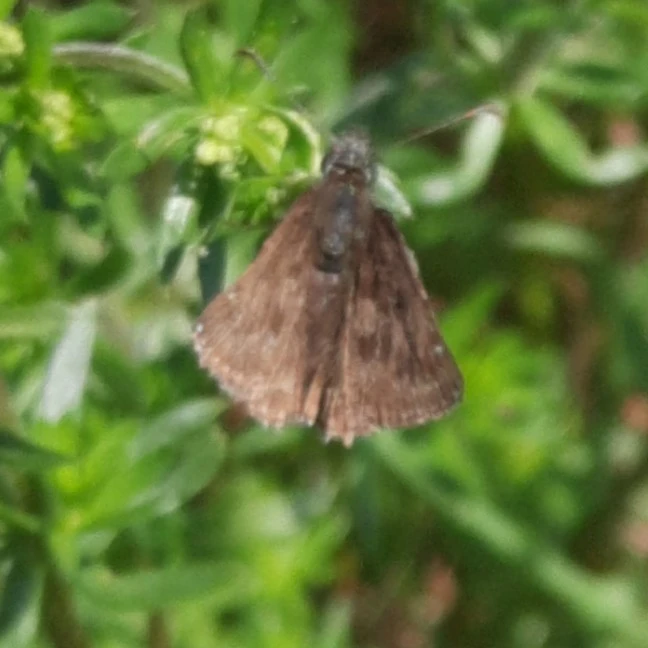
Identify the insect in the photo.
Erynnis tages
